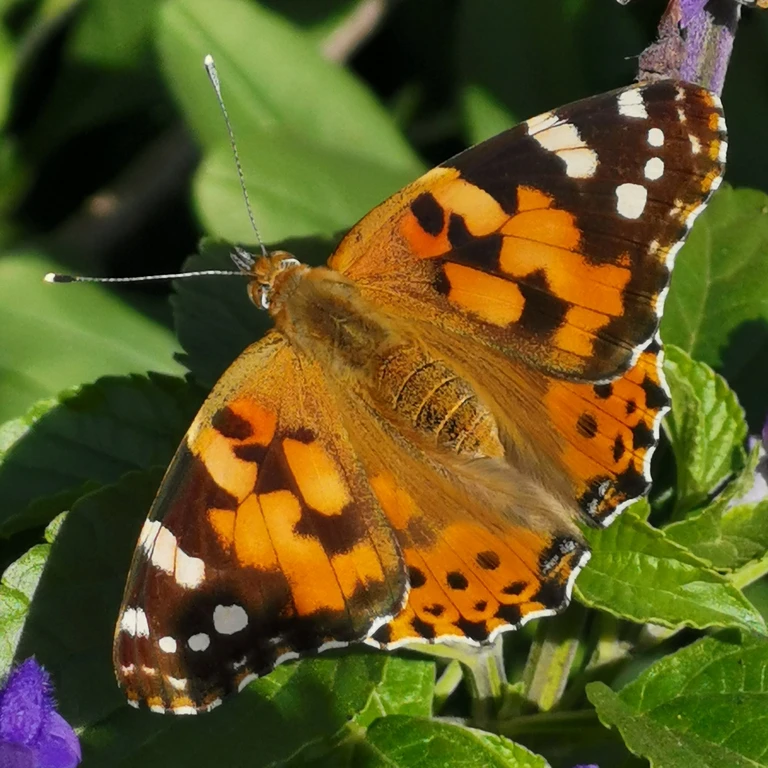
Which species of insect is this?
Vanessa cardui
